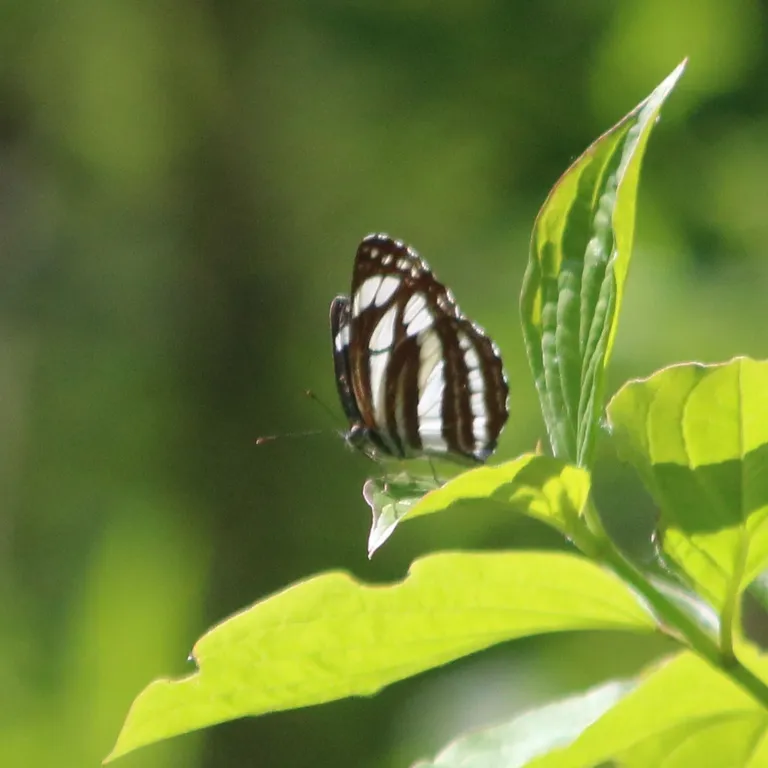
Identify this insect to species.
Neptis sappho
